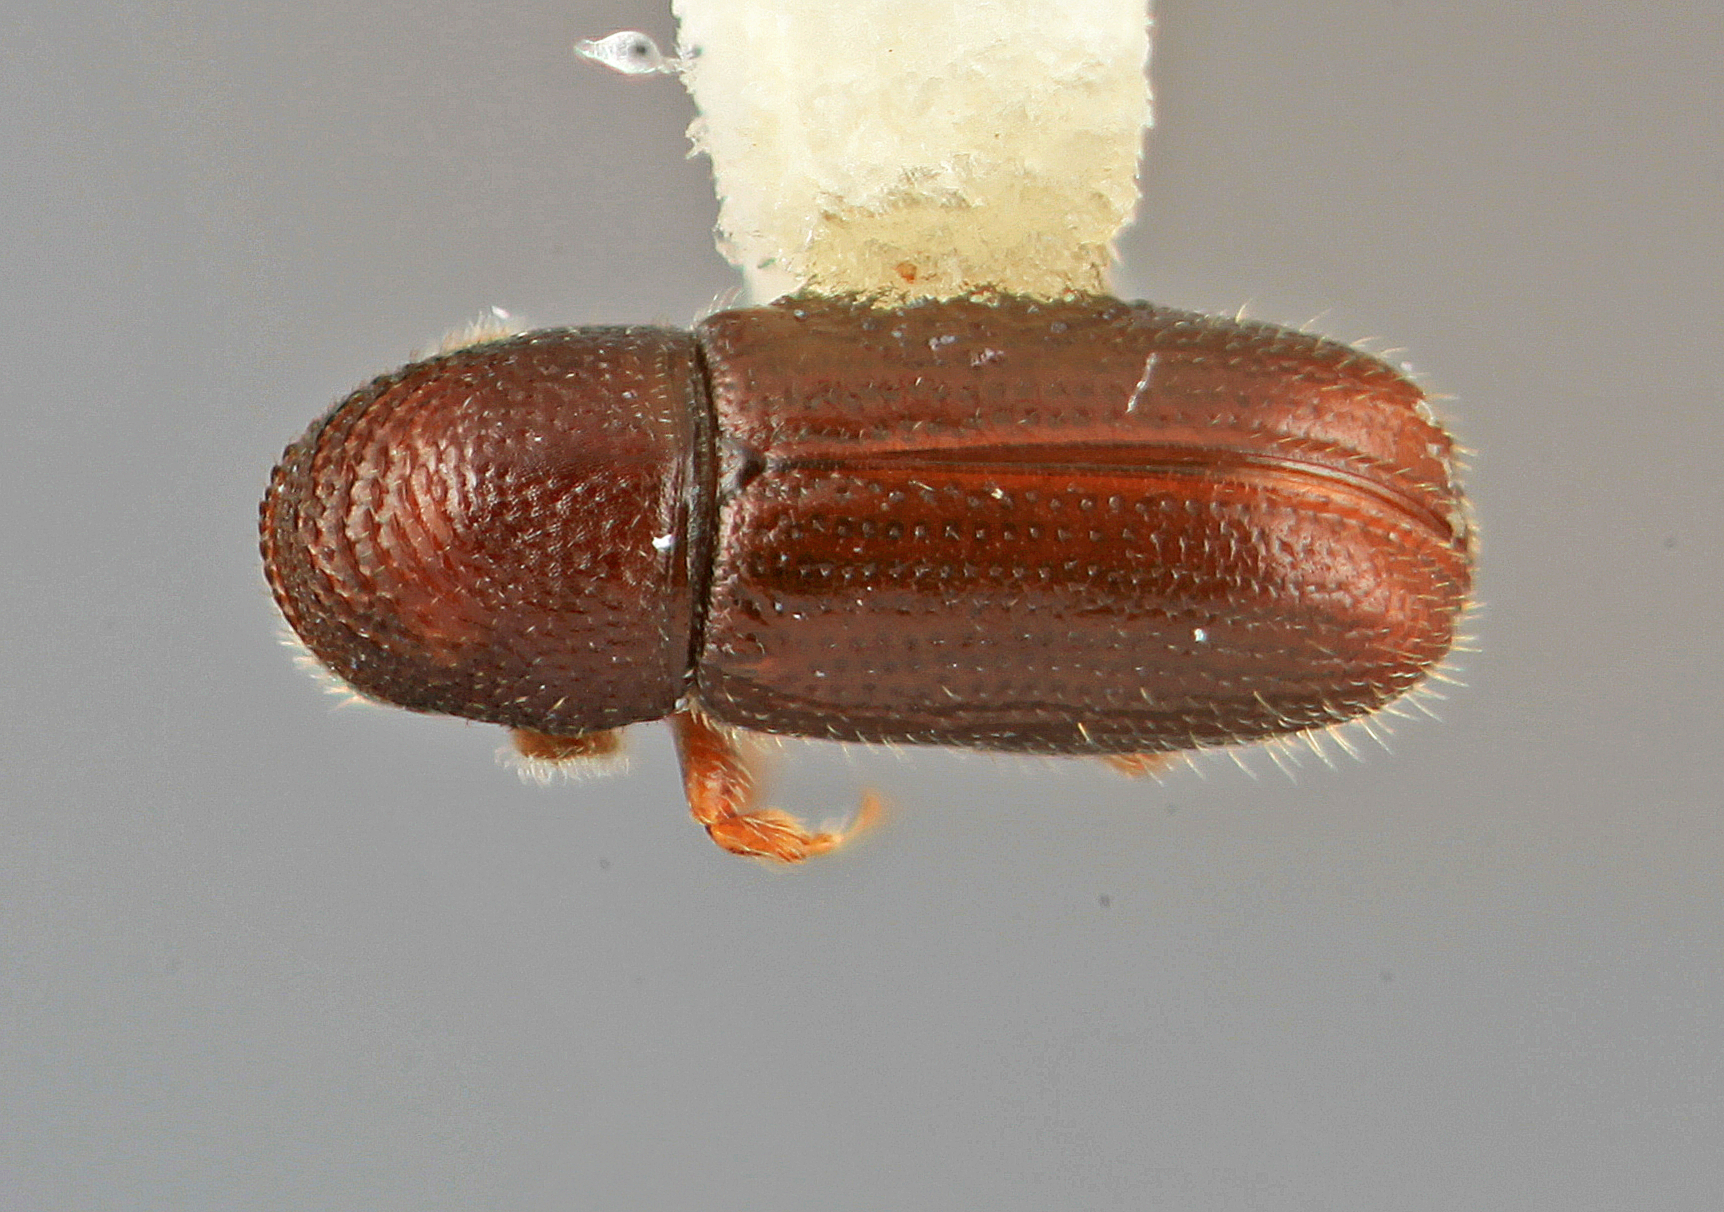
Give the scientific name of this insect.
Araptus spiculatus
